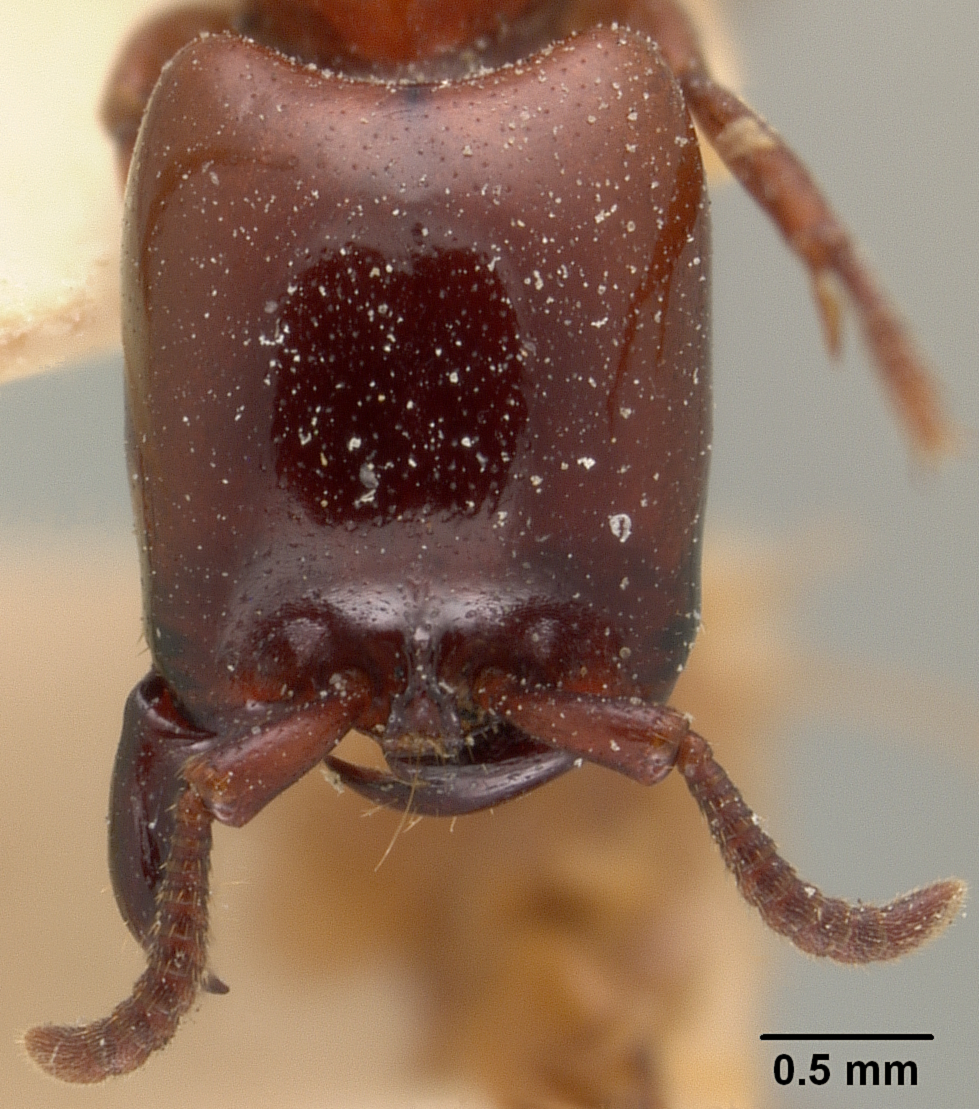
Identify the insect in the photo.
Dorylus brevipennis
